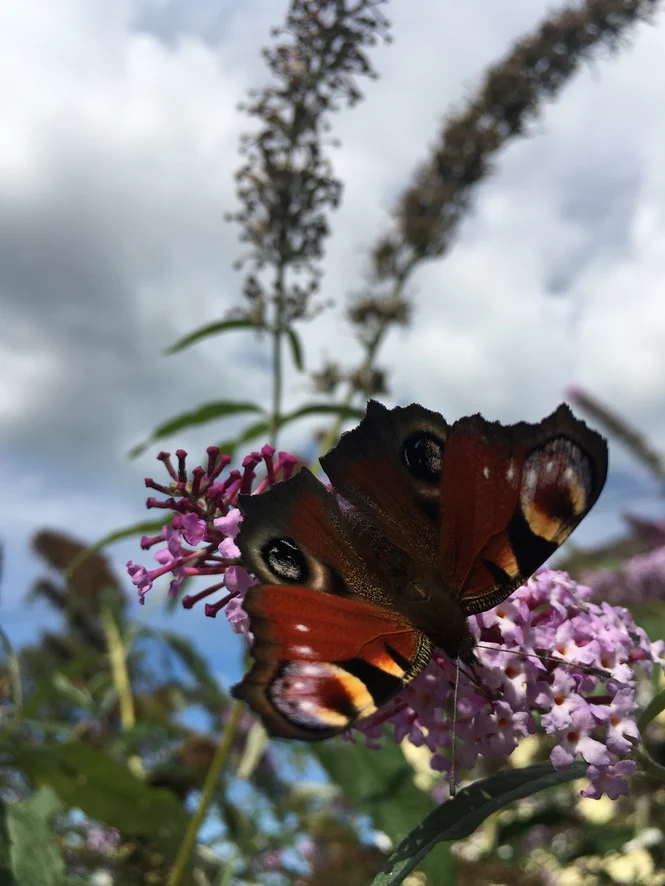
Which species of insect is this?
Aglais io
